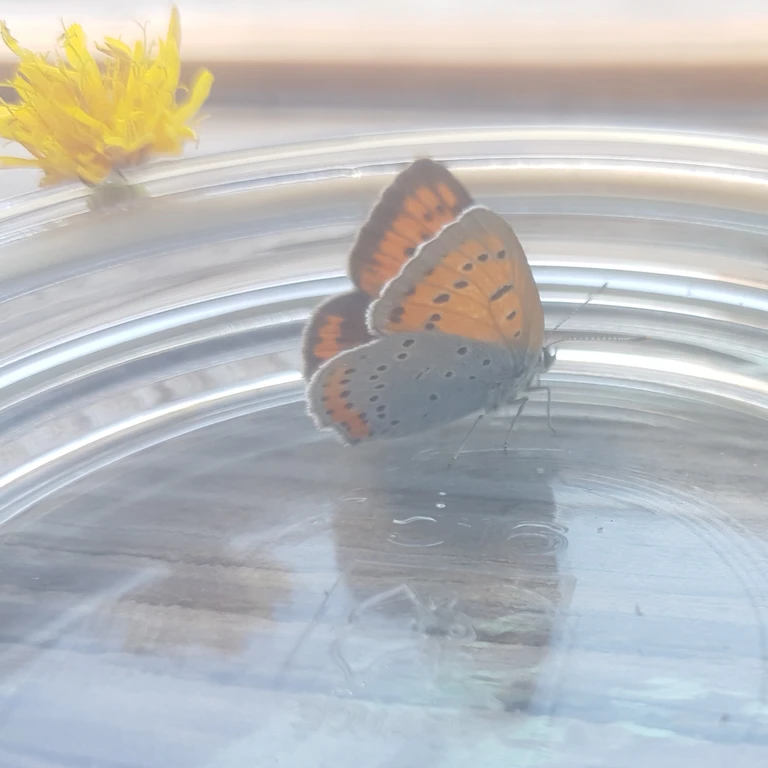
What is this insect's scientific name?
Lycaena dispar
